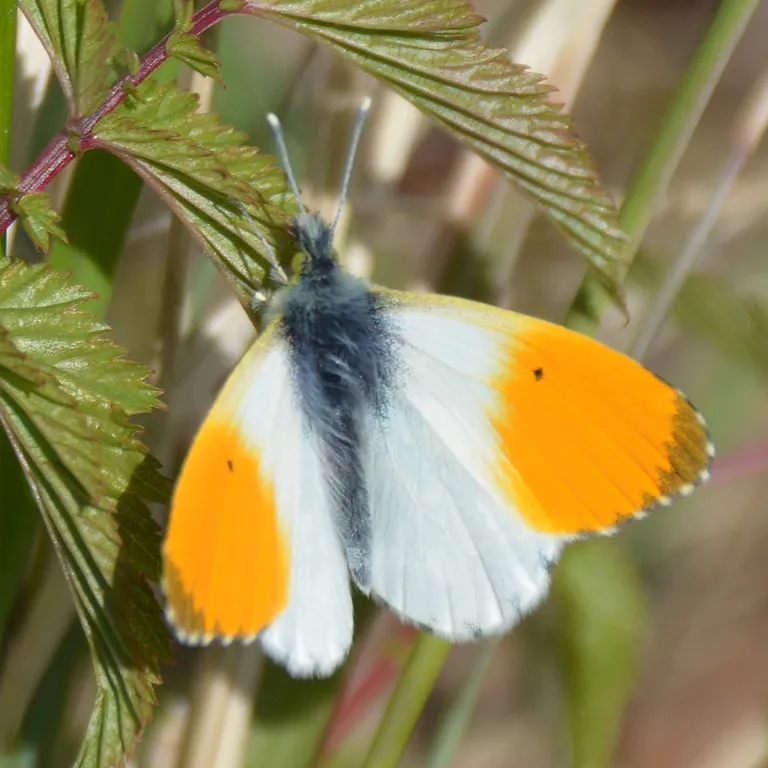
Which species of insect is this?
Anthocharis cardamines
